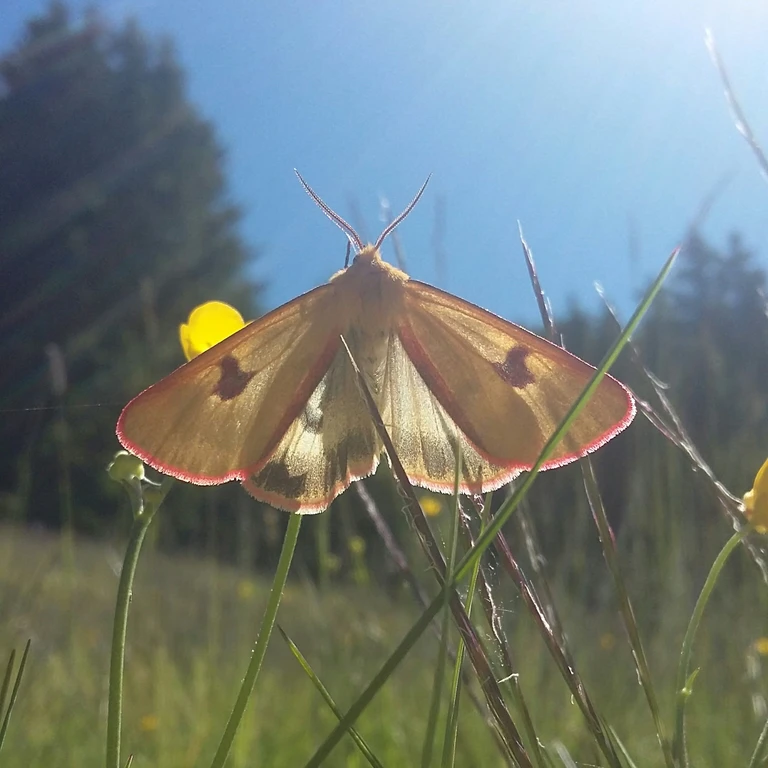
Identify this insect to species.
Diacrisia sannio
